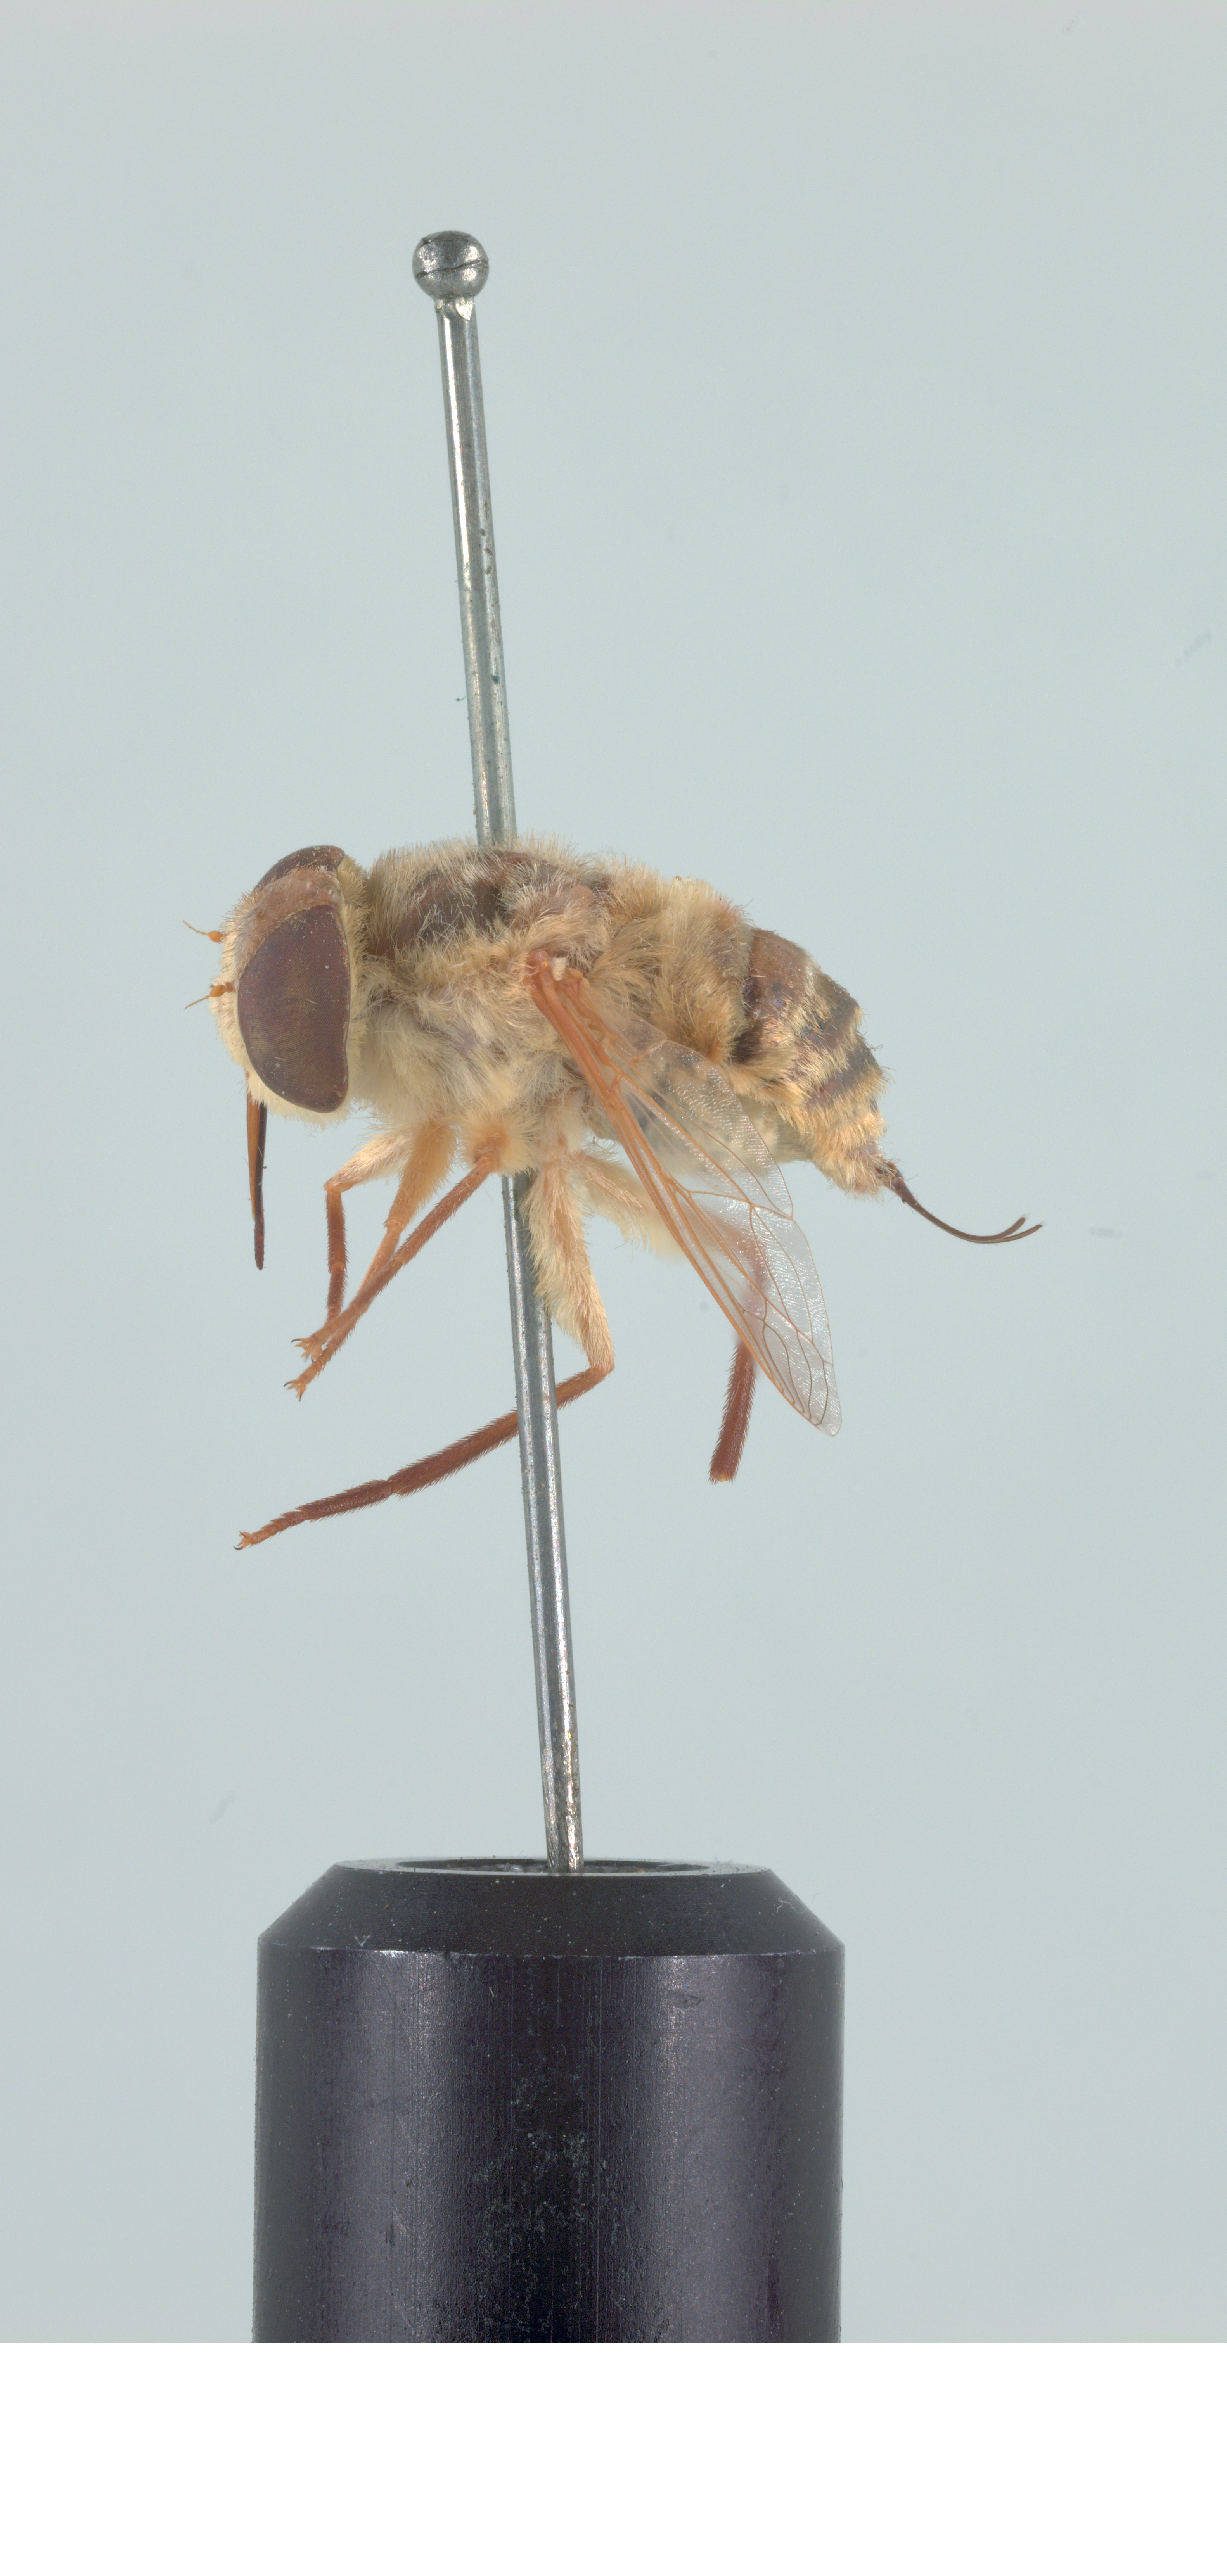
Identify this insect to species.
Neorhynchocephalus volaticus
